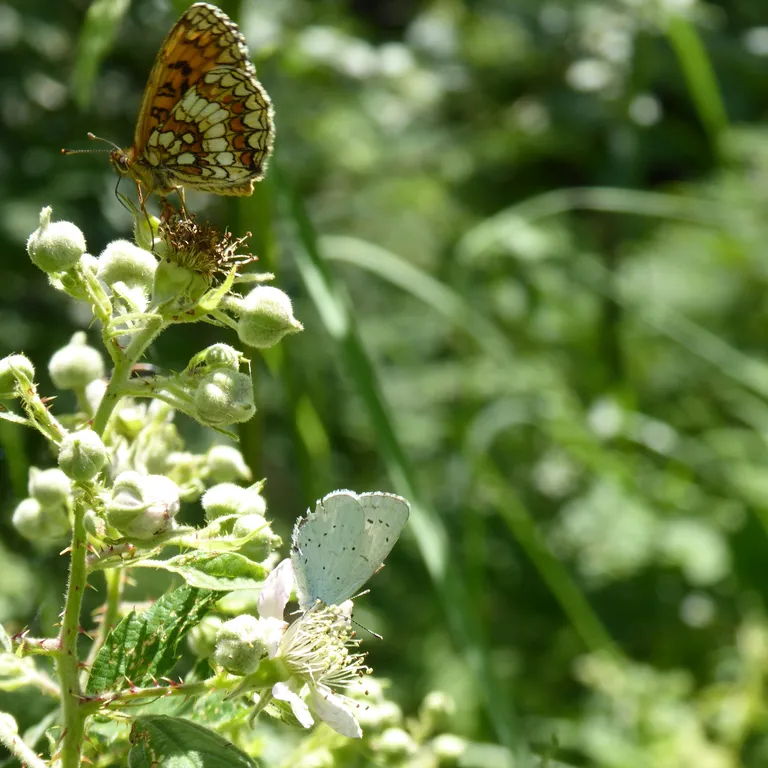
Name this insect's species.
Celastrina argiolus
